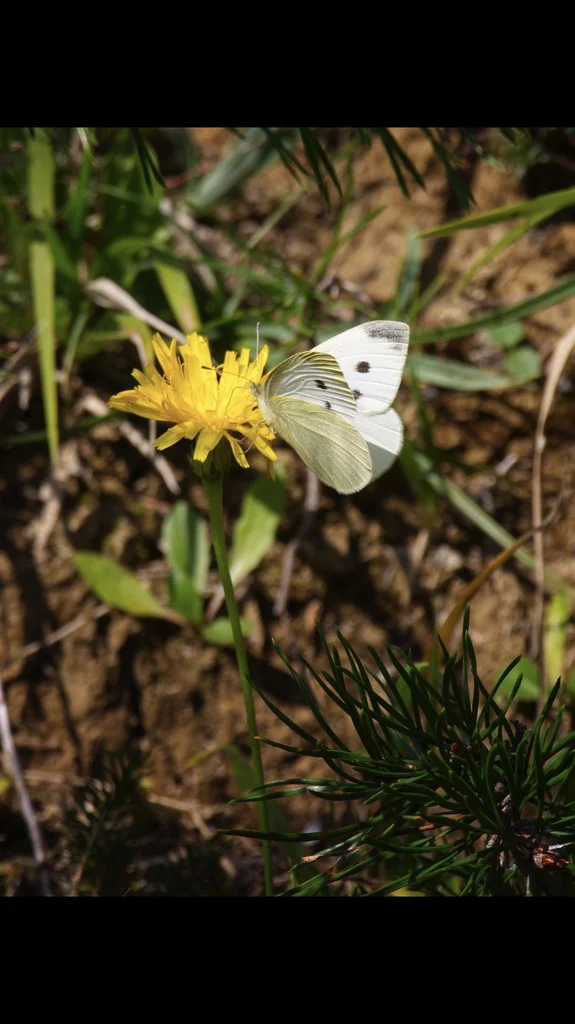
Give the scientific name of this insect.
Pieris rapae
